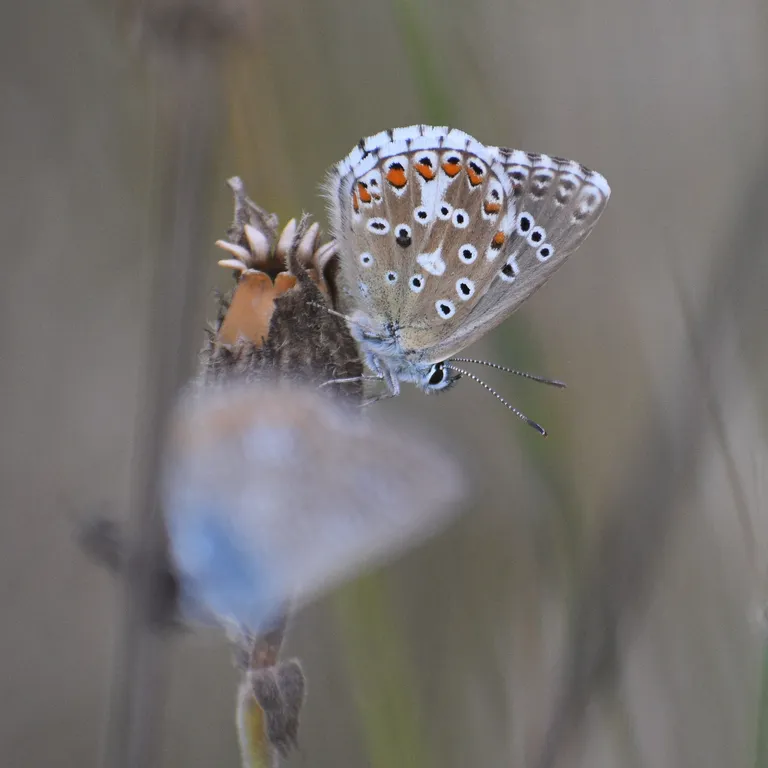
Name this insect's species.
Lysandra bellargus
